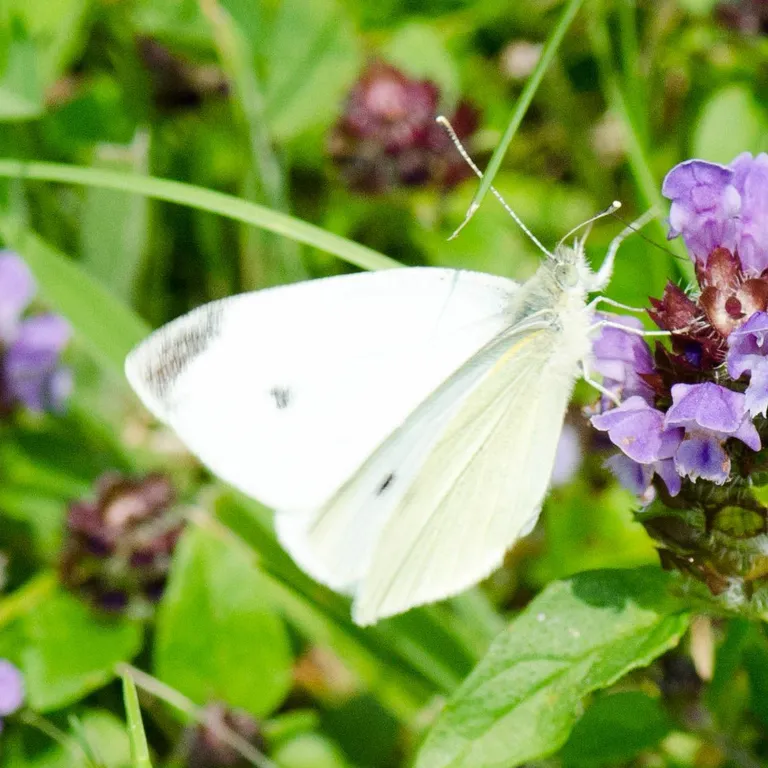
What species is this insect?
Pieris rapae
